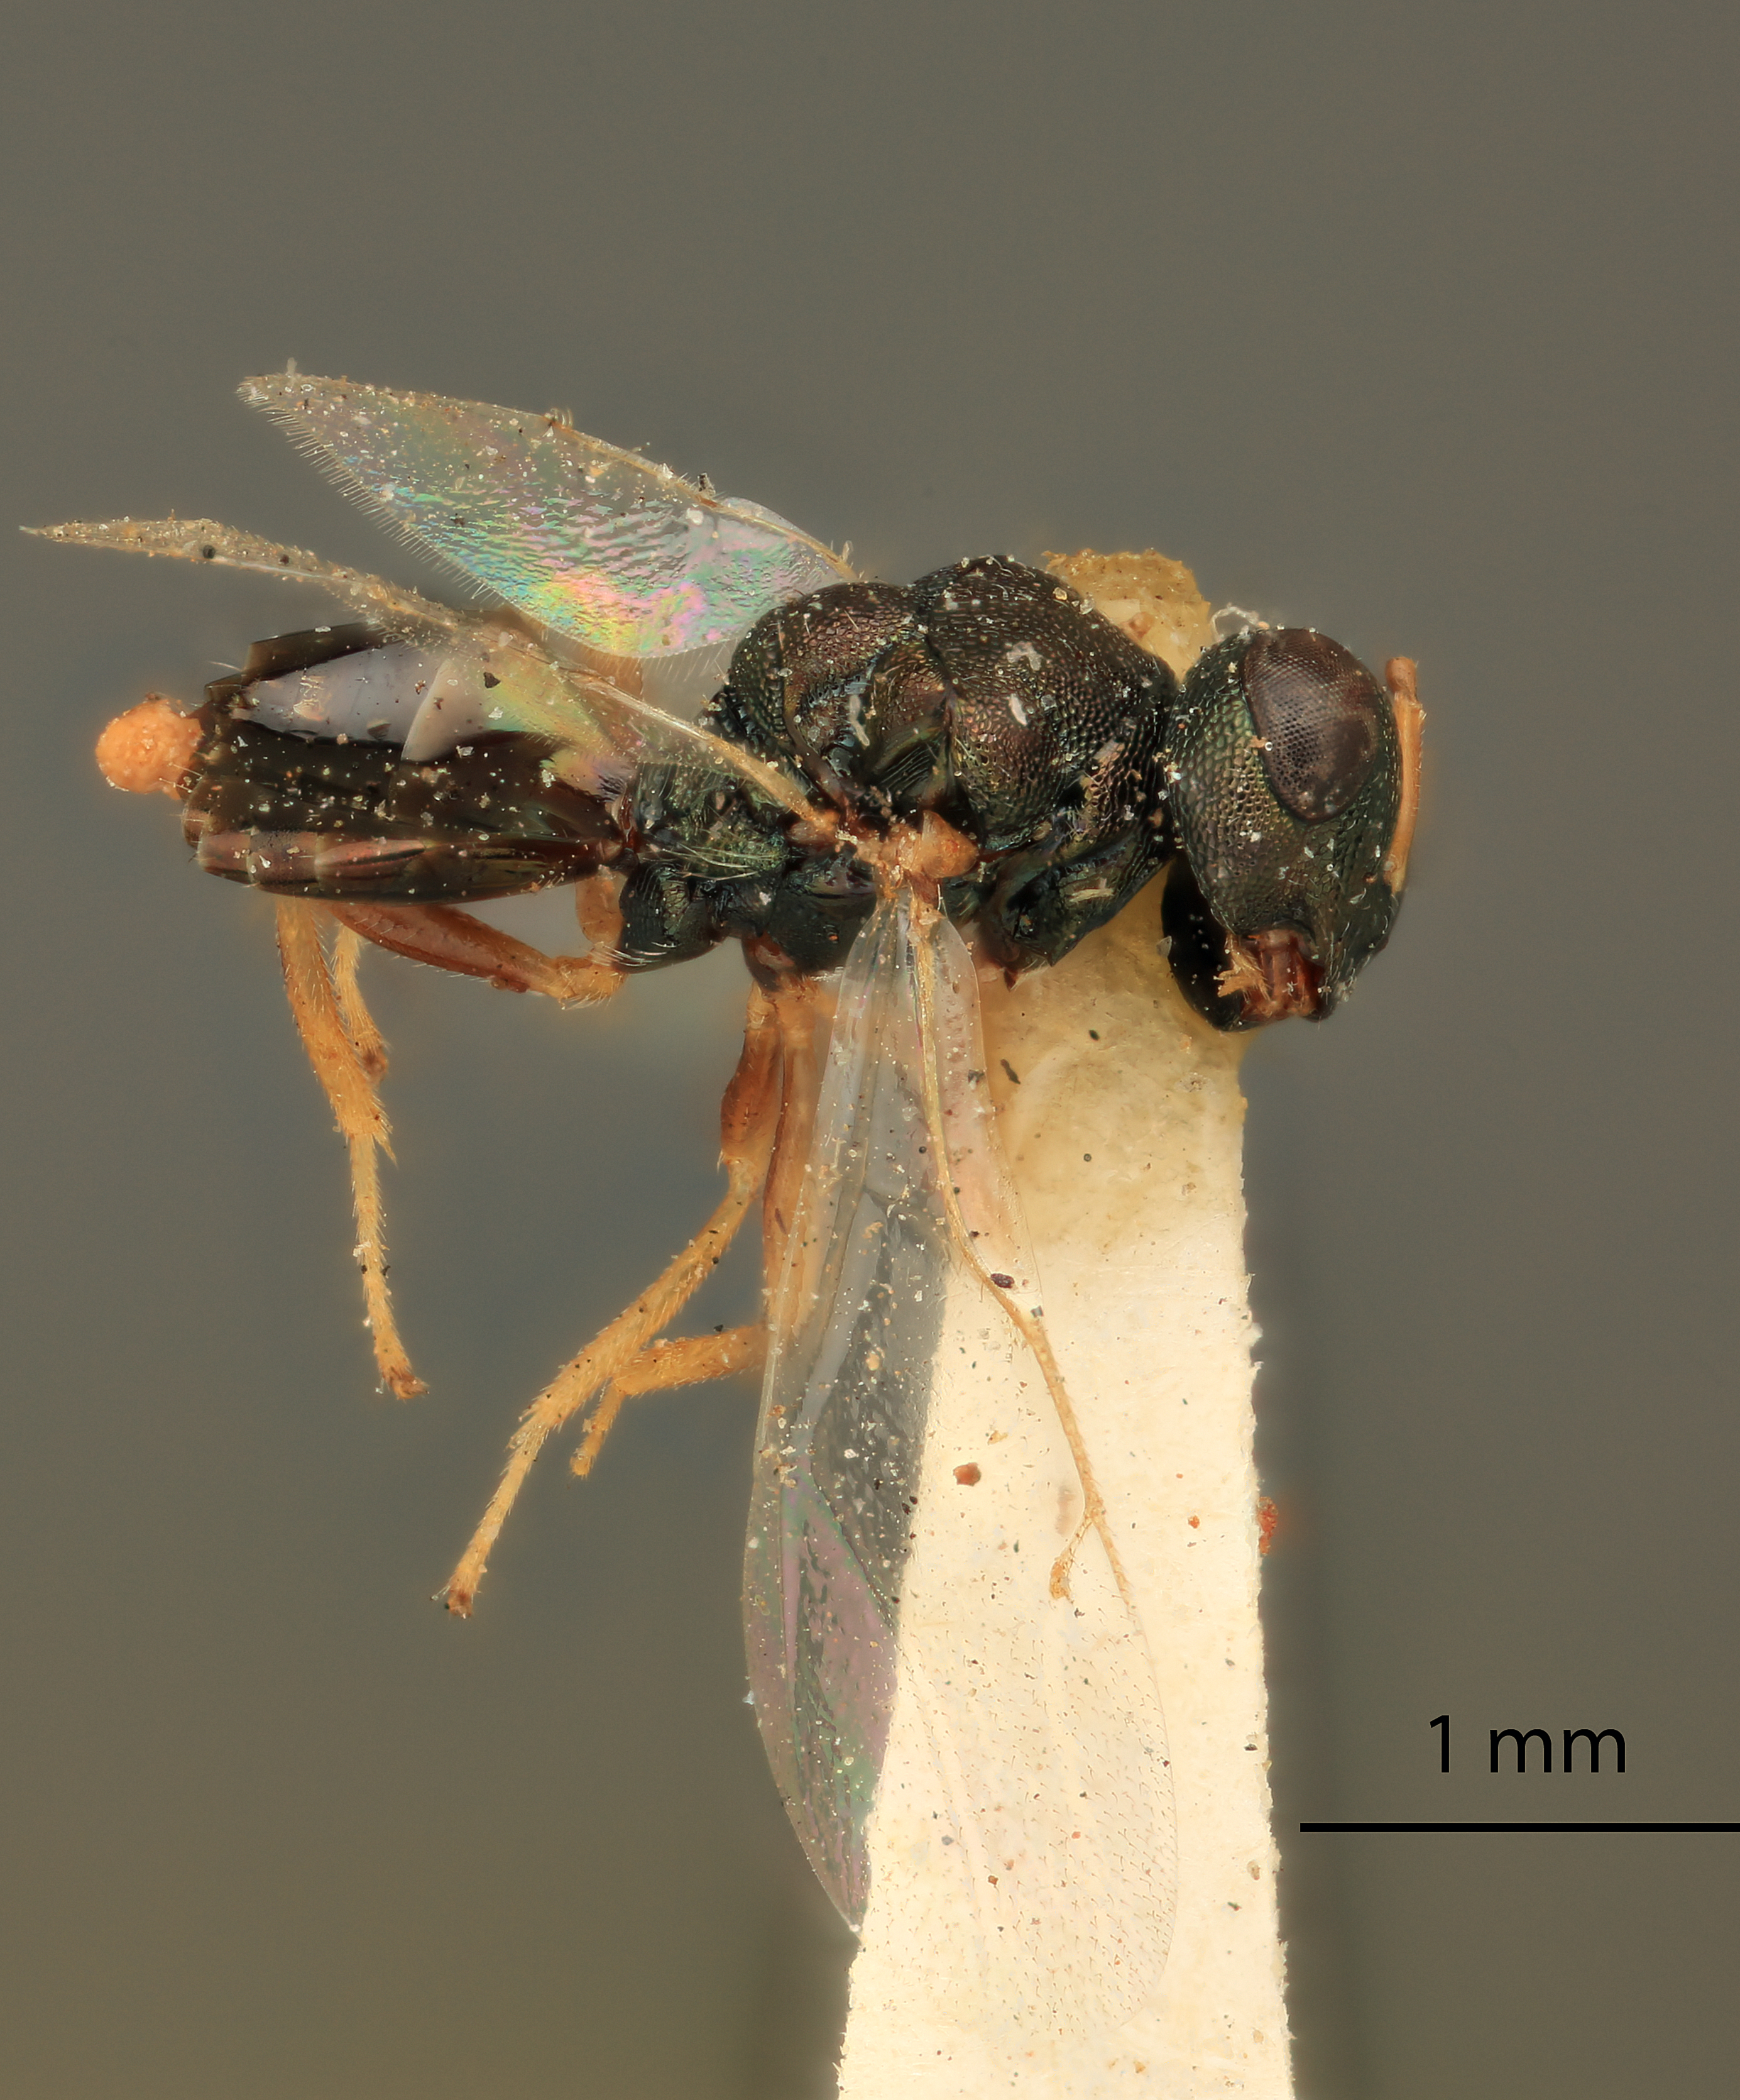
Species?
Coelopisthia smithii
